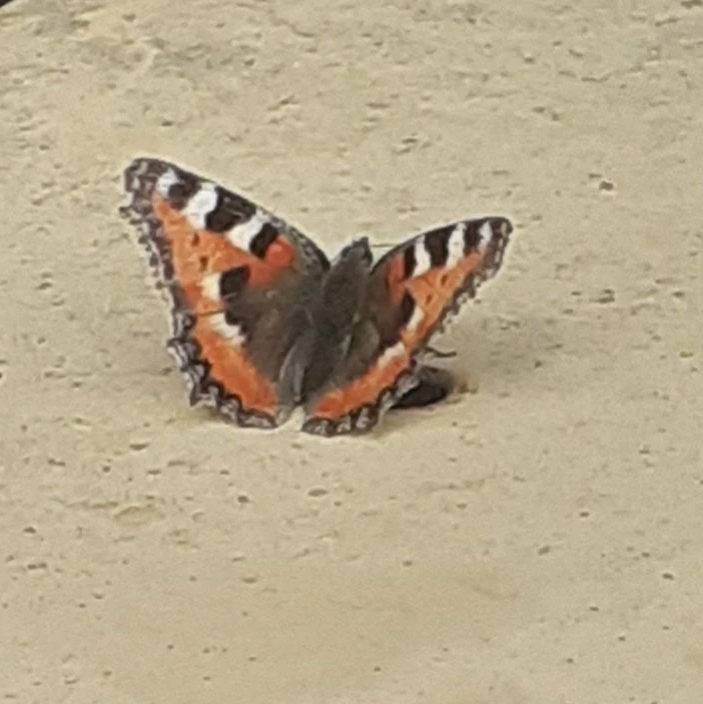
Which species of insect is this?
Aglais urticae
